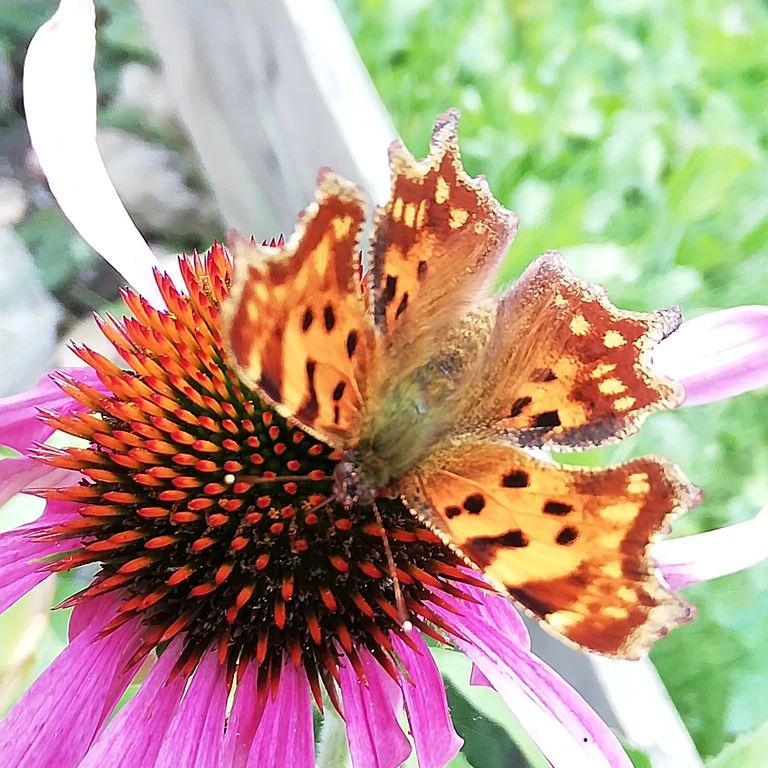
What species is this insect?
Polygonia c-album
